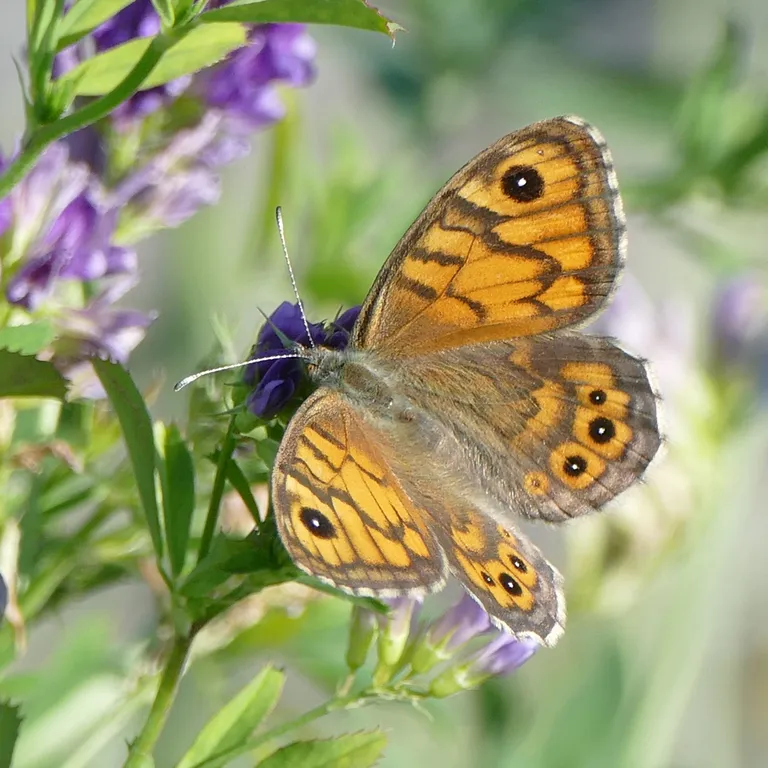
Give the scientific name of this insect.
Lasiommata megera (also Pararge megera)
